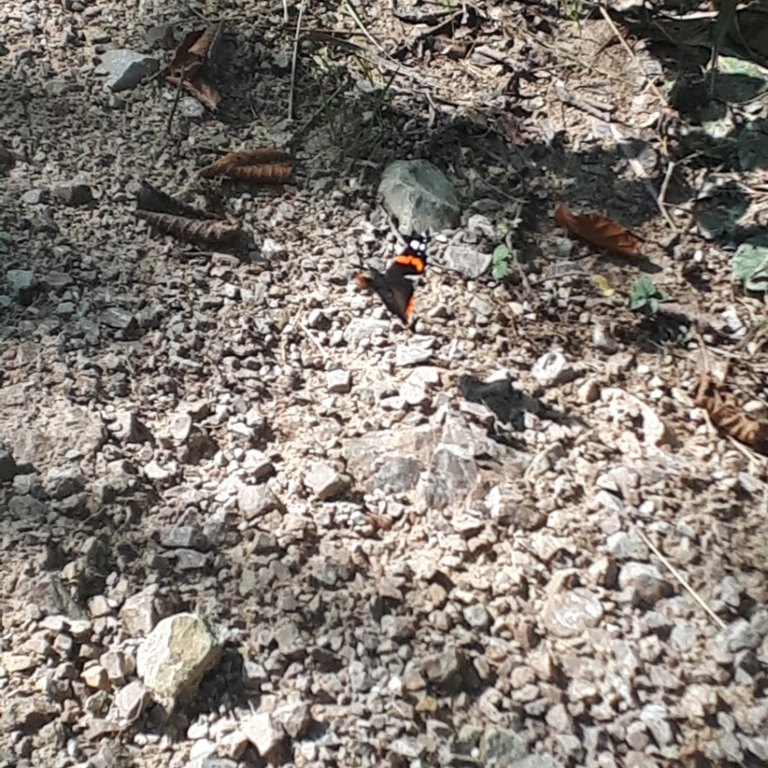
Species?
Vanessa atalanta
